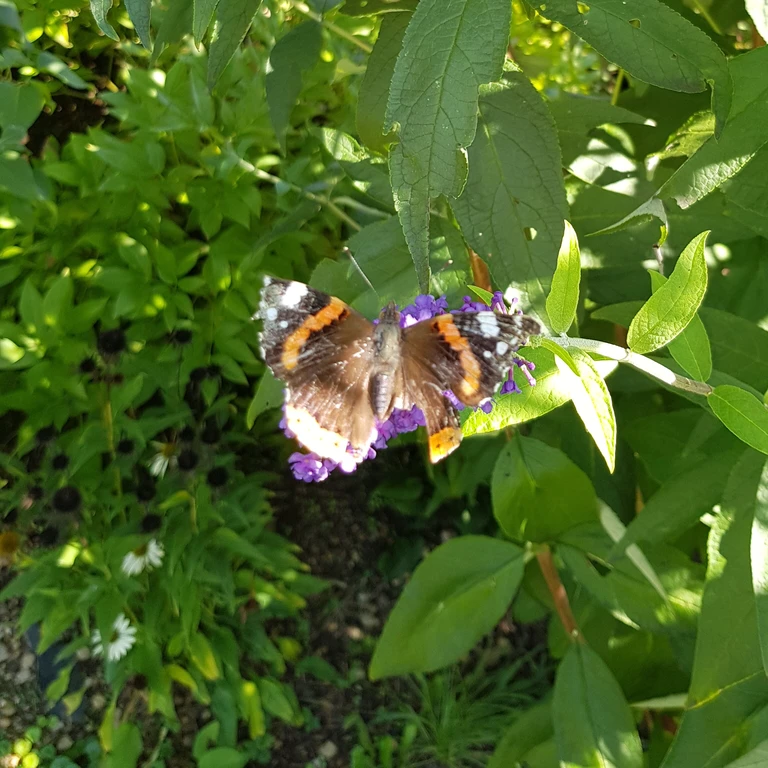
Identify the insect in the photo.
Vanessa atalanta
